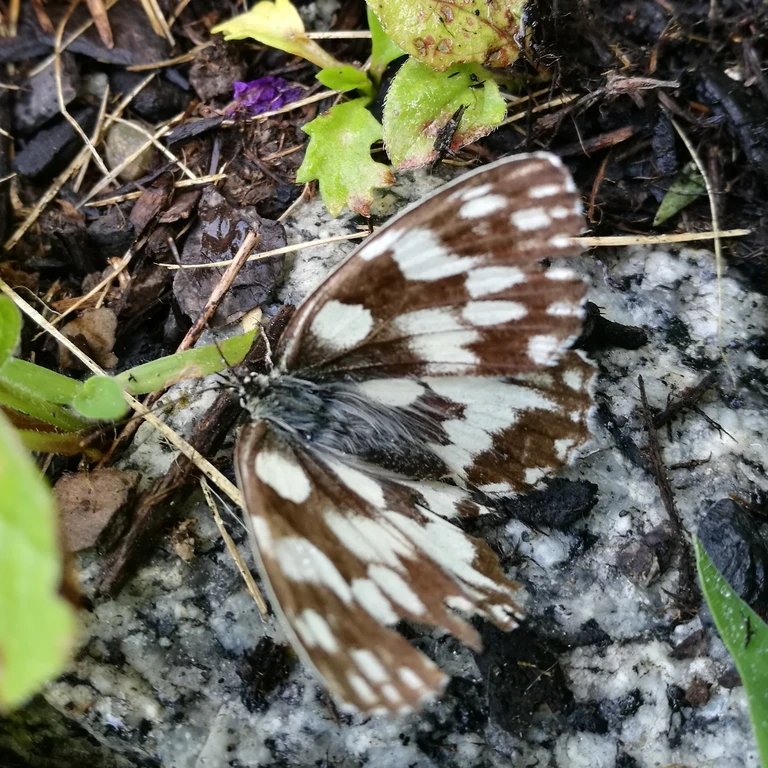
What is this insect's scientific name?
Melanargia galathea
